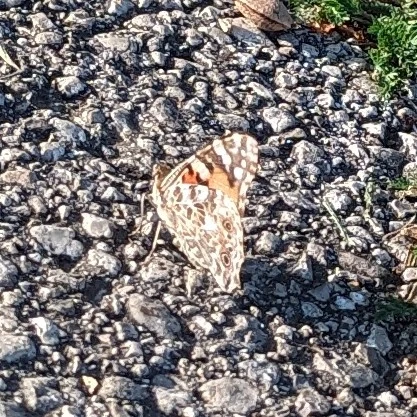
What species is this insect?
Vanessa cardui
